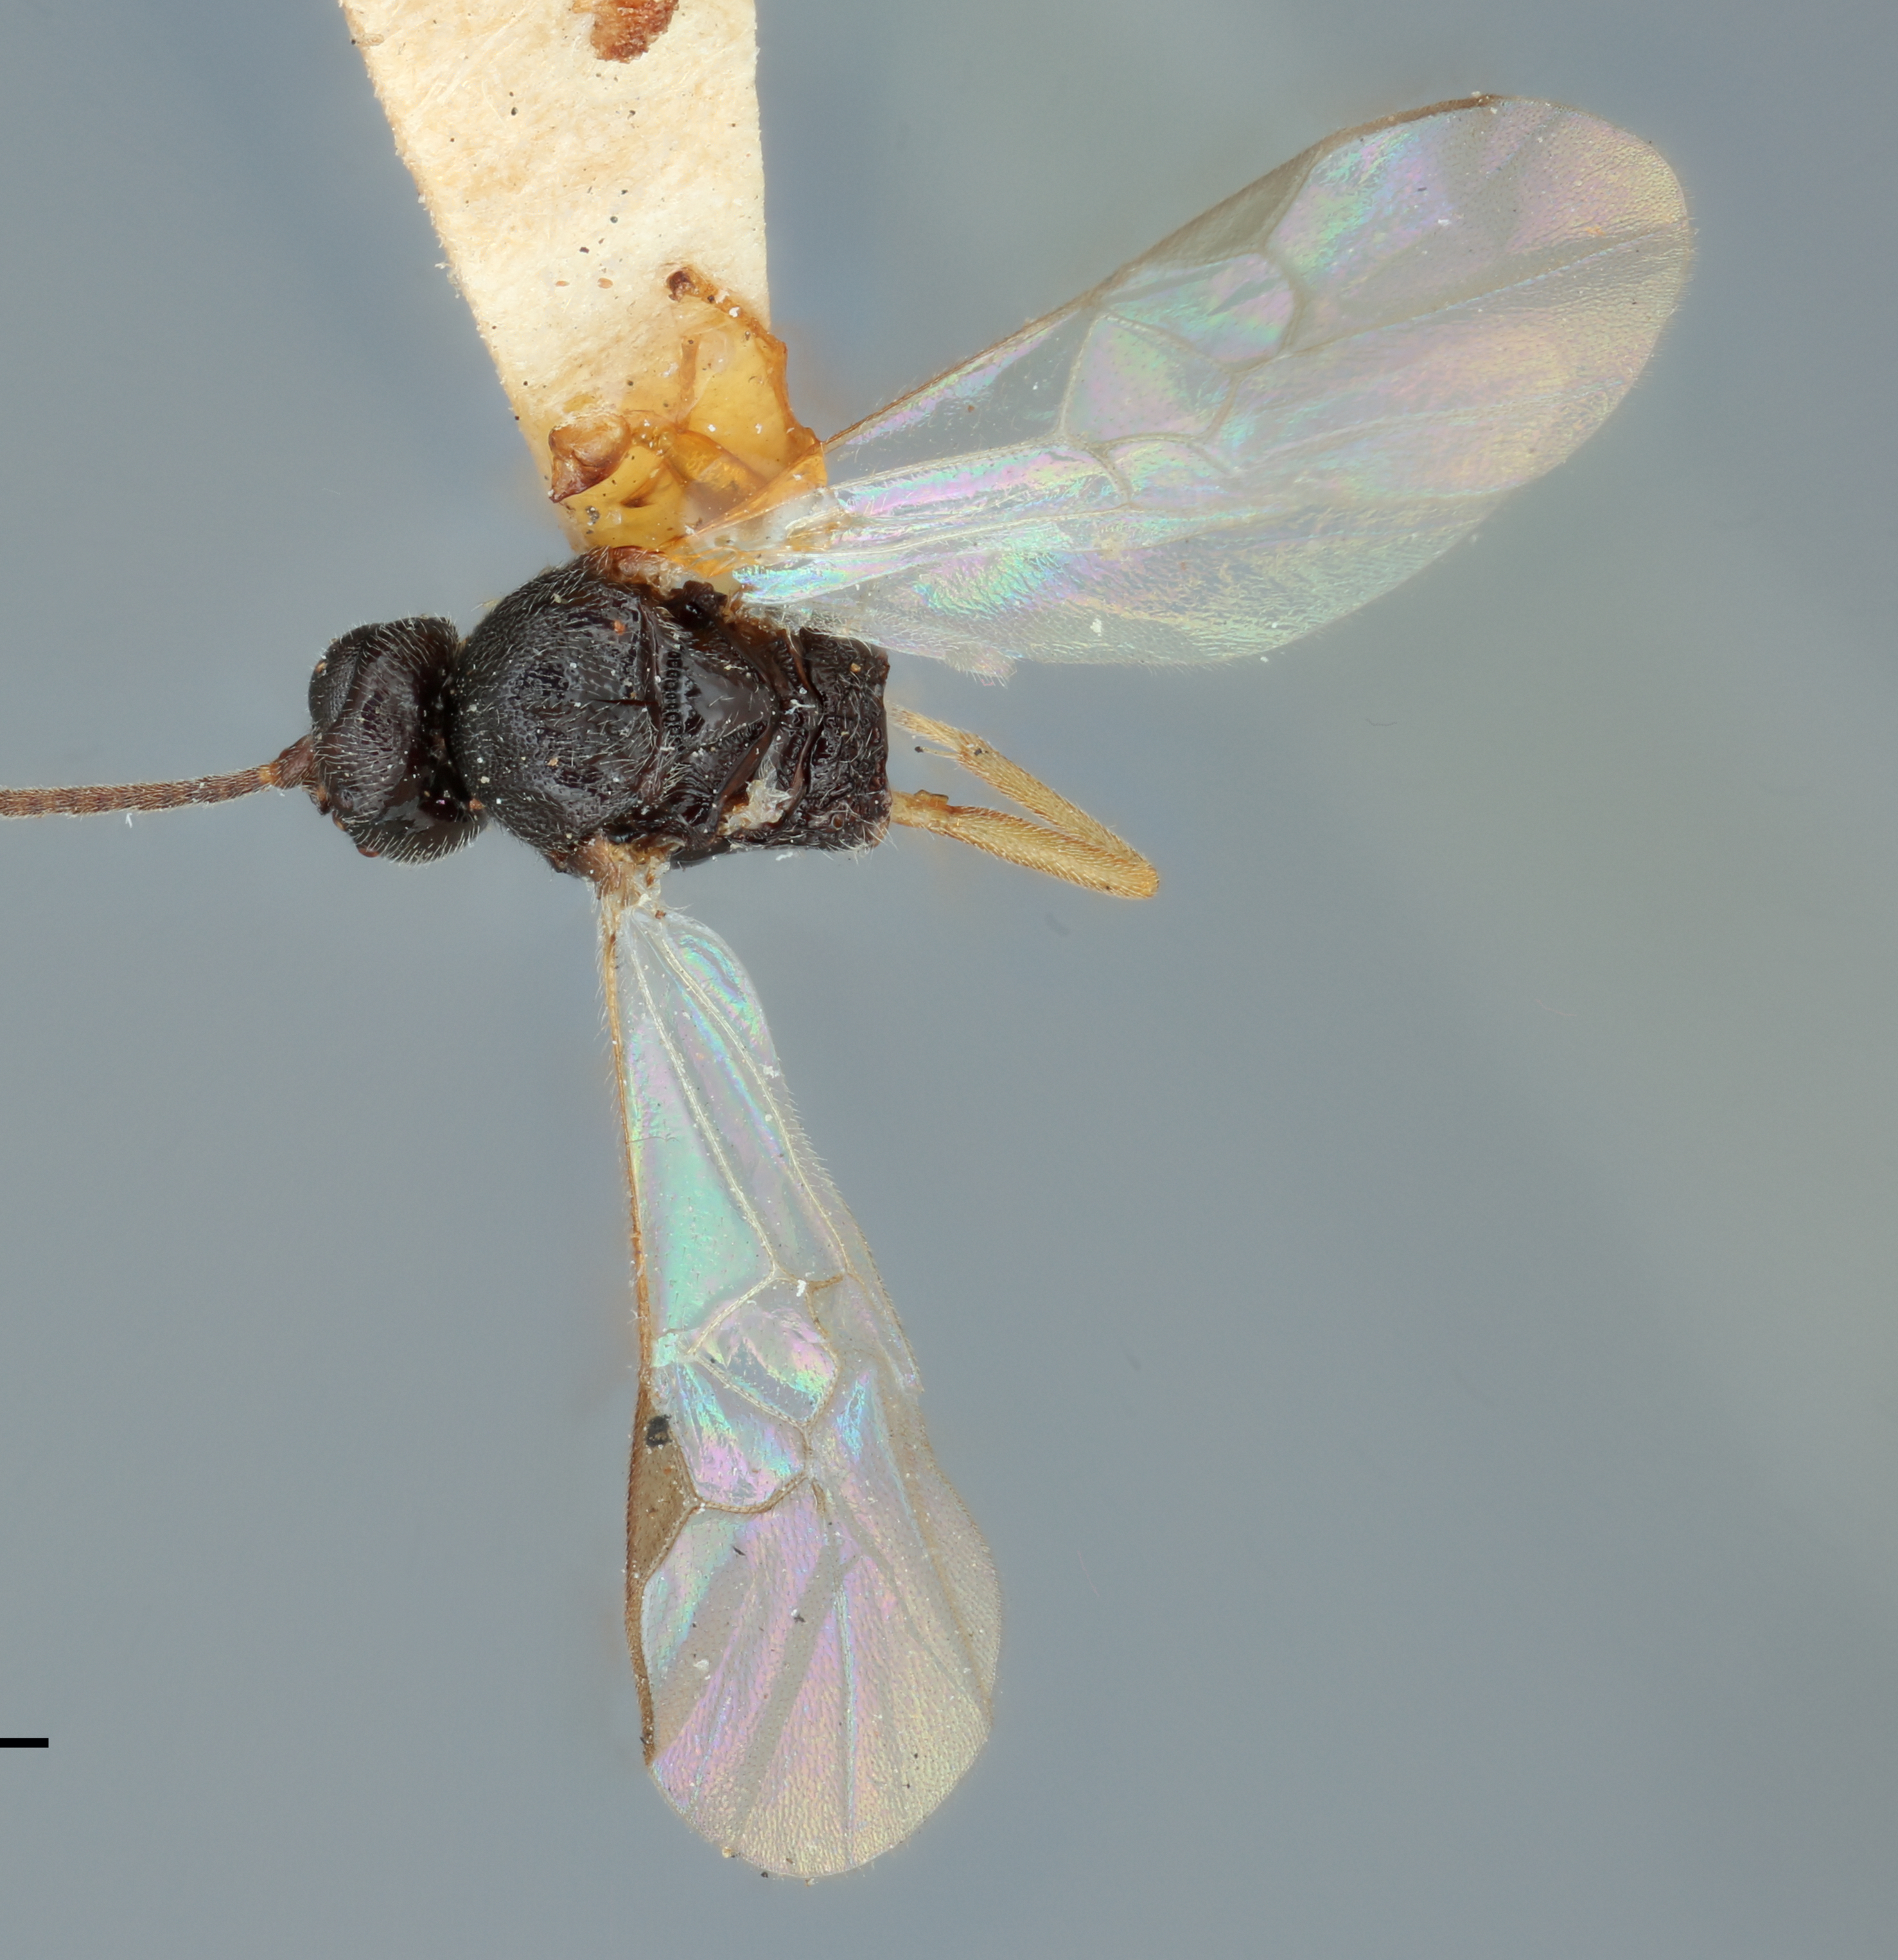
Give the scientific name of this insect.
Apanteles orgyiae
